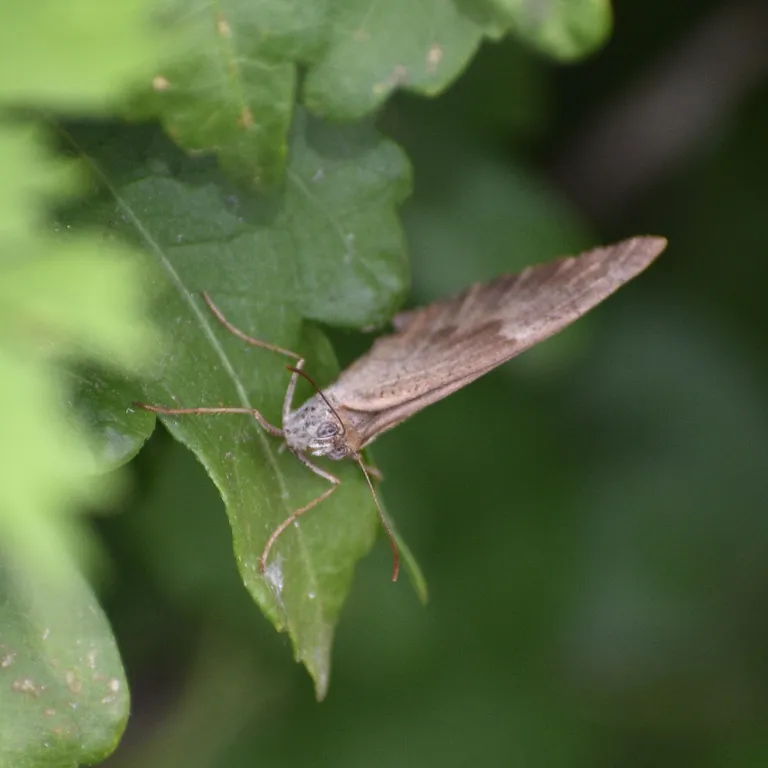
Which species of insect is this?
Maniola jurtina
